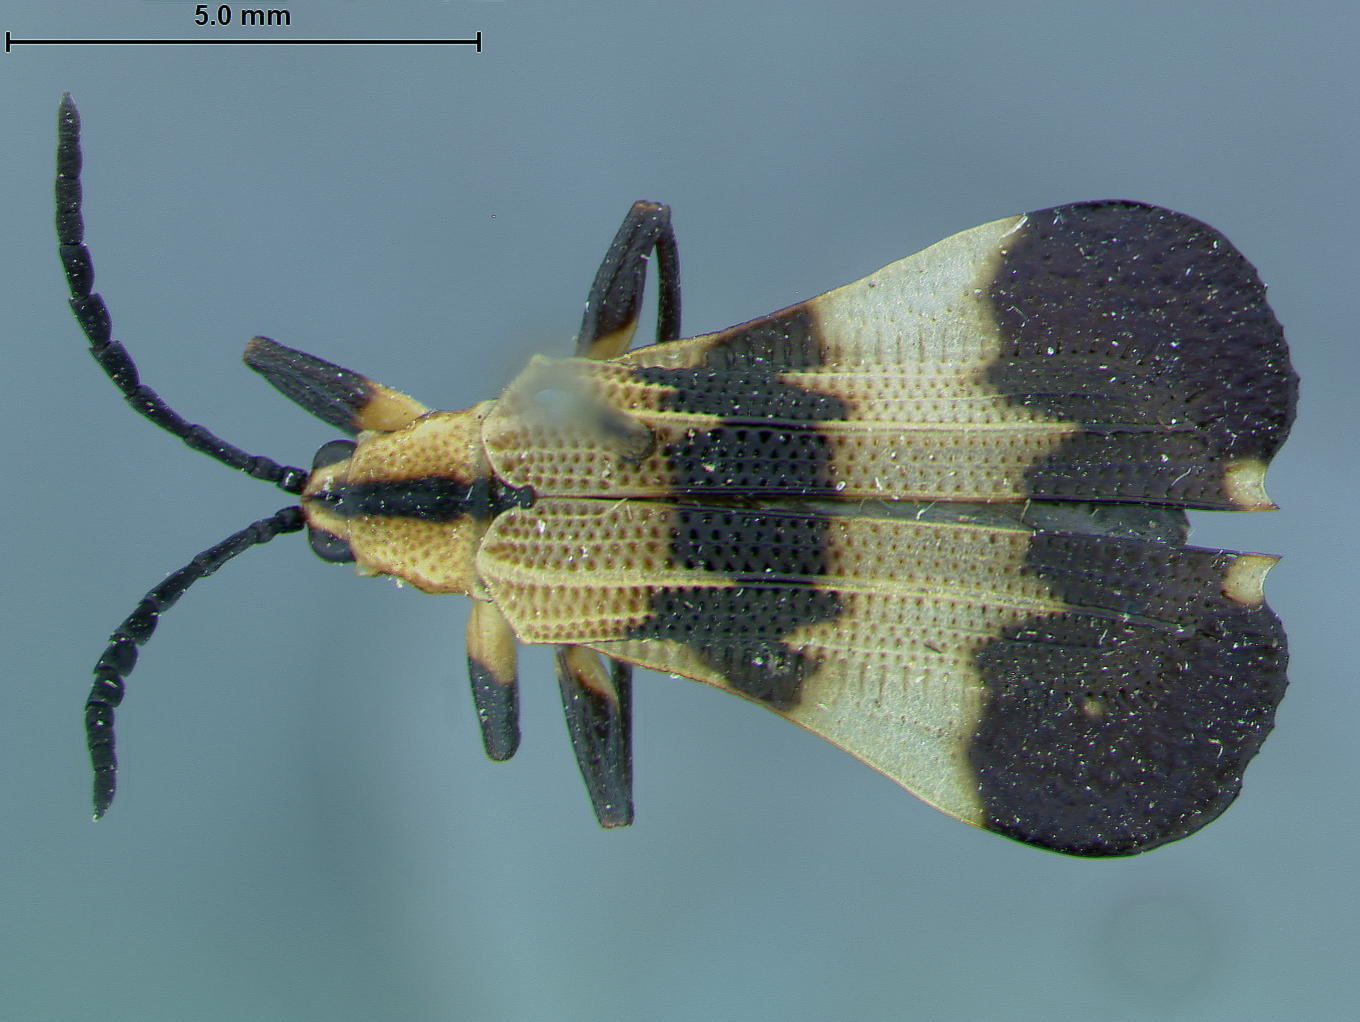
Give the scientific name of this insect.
Microdonta mauliki
